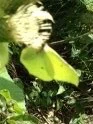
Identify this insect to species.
Gonepteryx rhamni
